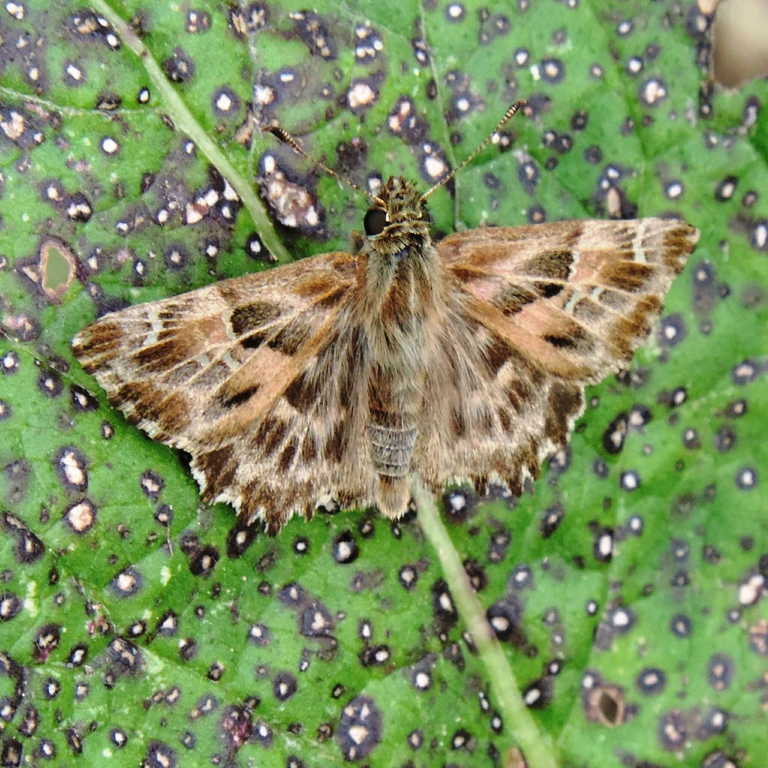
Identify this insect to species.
Carcharodus alceae
